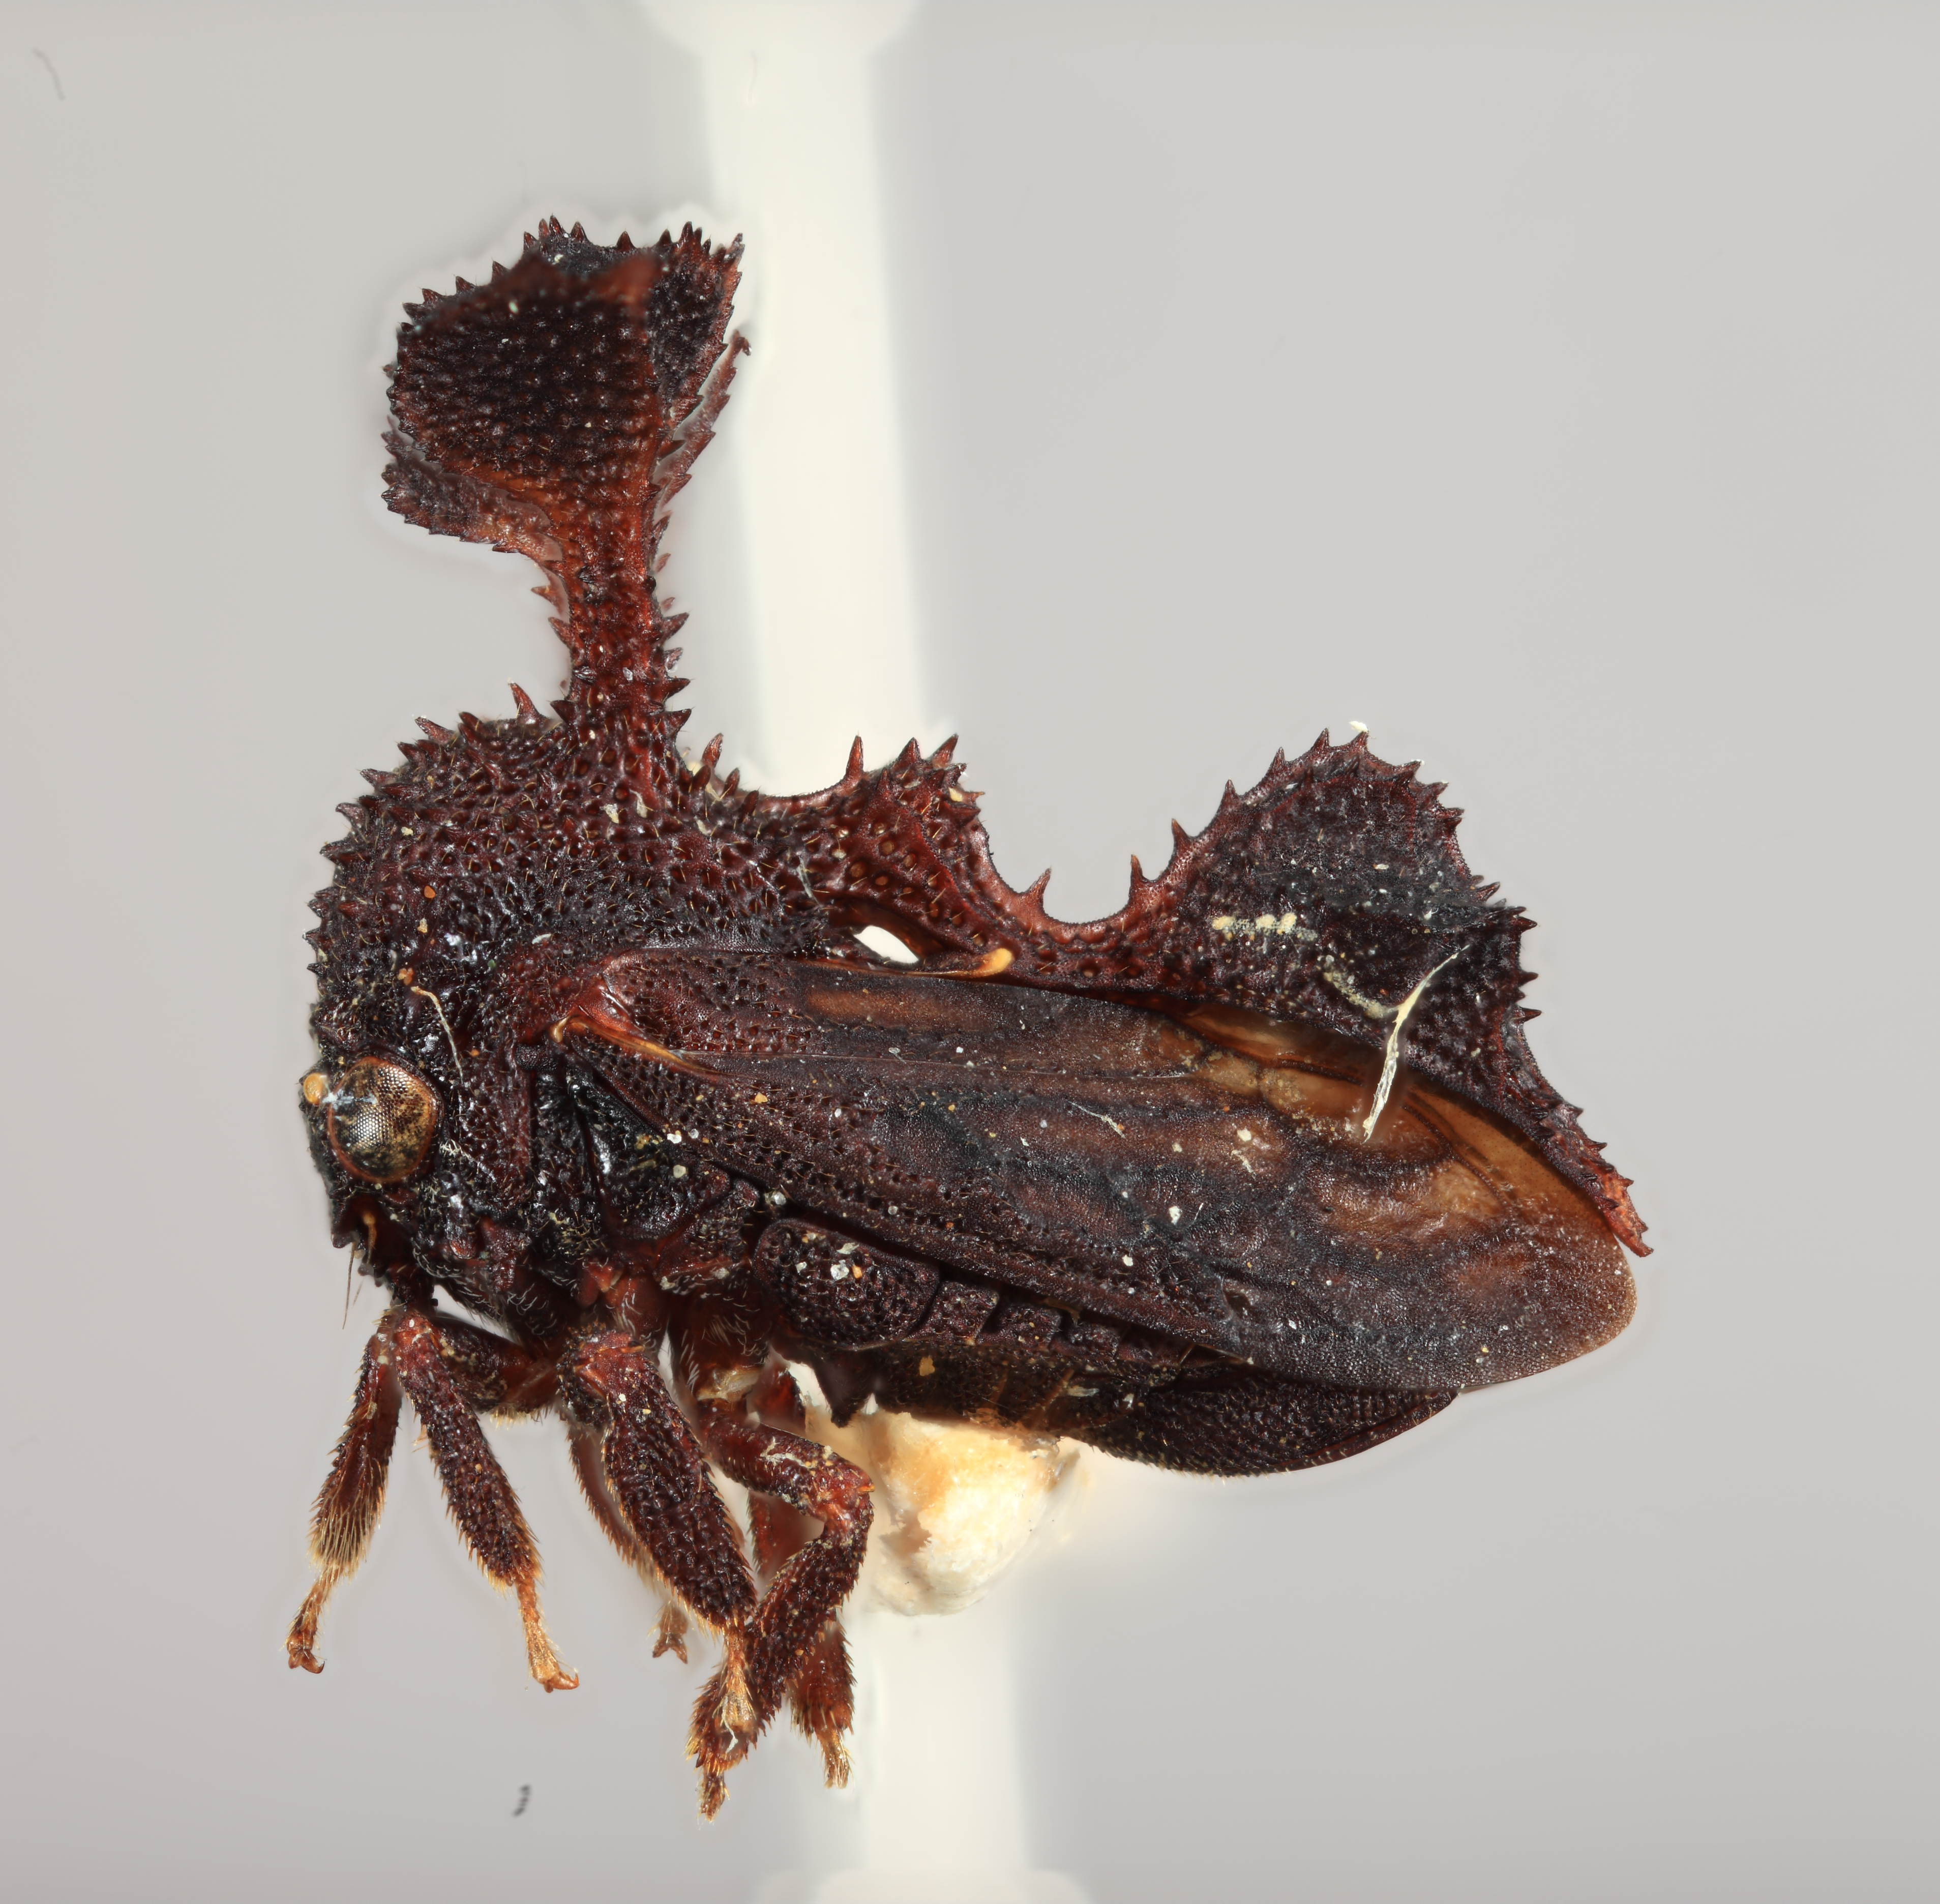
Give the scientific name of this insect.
Centrochares foliatus
